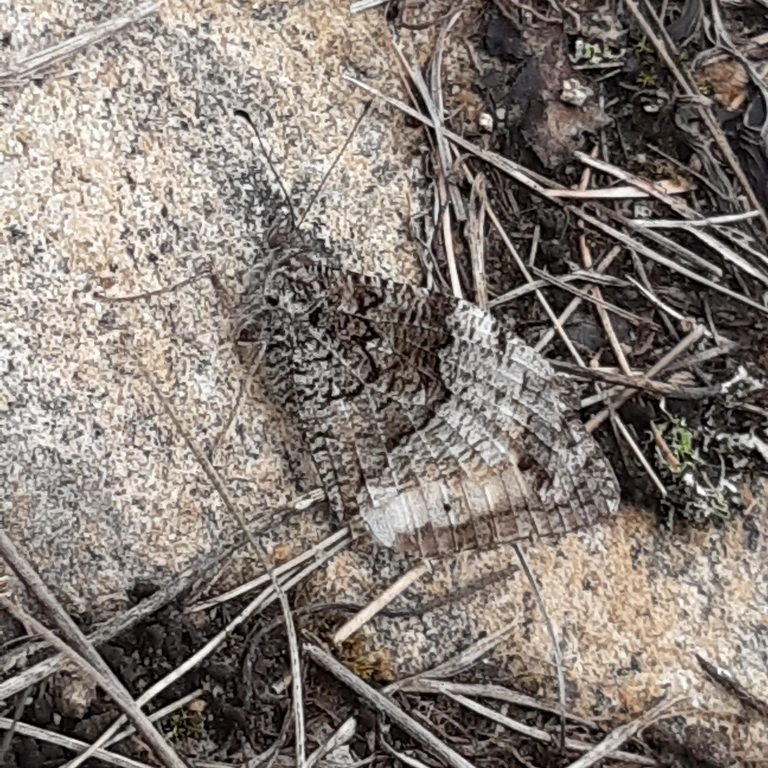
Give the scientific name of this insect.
Hipparchia fagi
